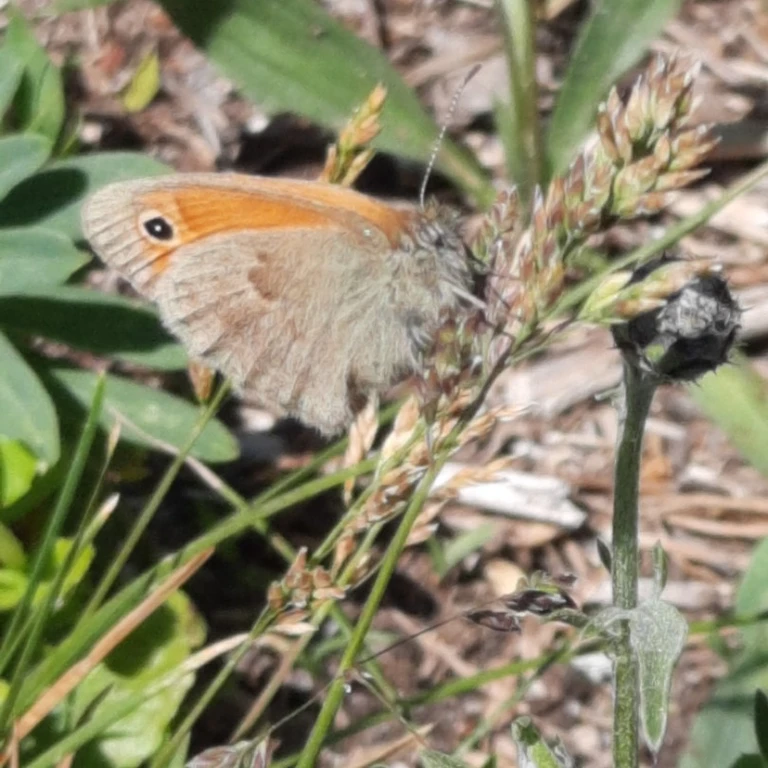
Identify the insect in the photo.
Coenonympha pamphilus
